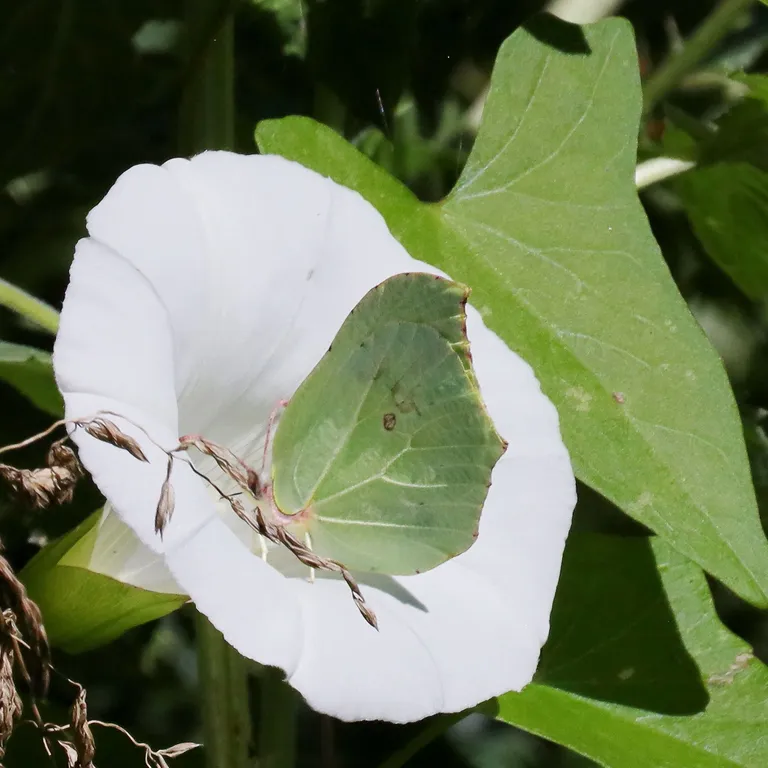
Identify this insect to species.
Gonepteryx rhamni
